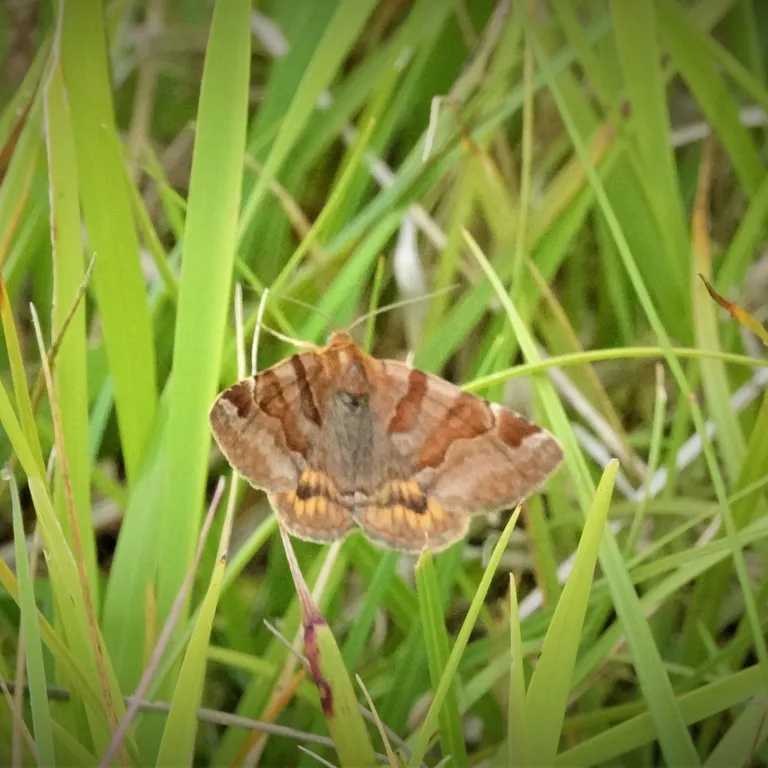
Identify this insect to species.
Euclidia glyphica
